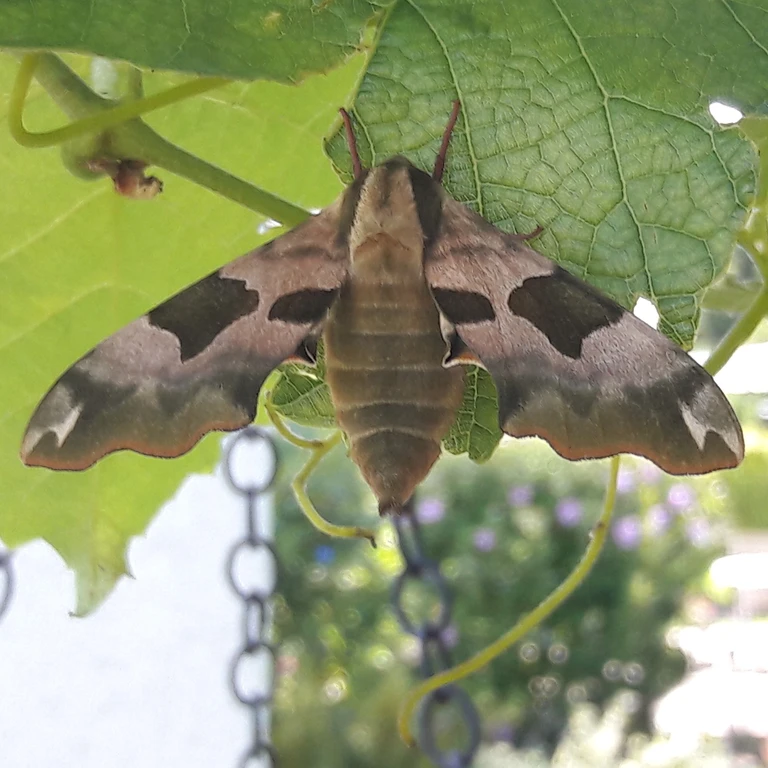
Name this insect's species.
Mimas tiliae
